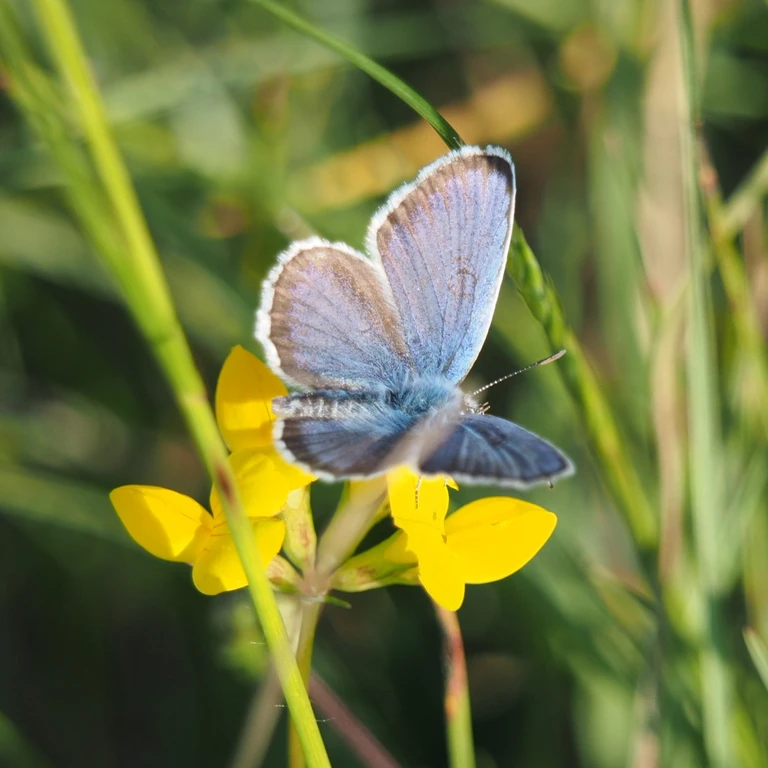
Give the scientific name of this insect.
Plebejus argus
